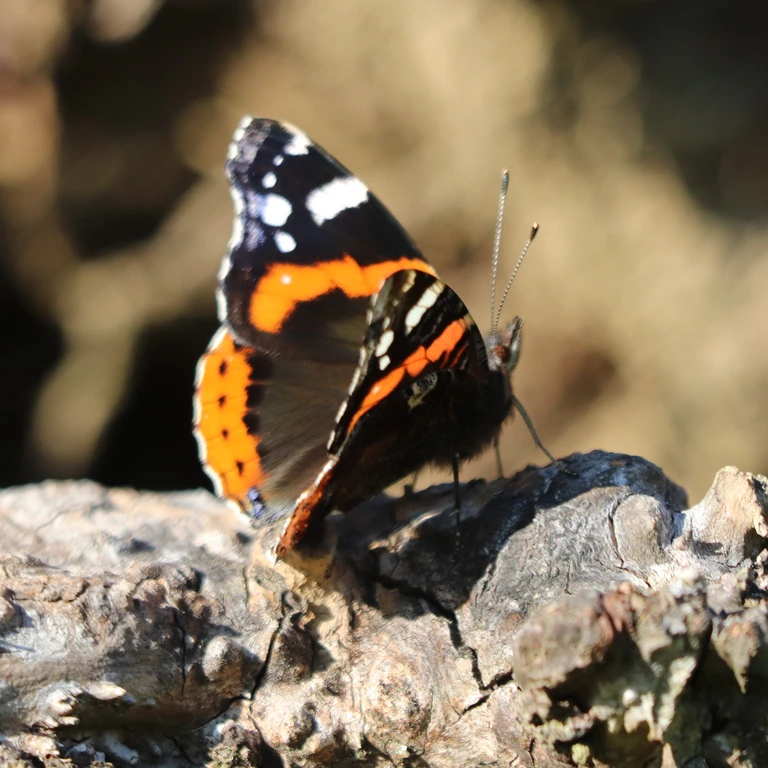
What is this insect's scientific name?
Vanessa atalanta
